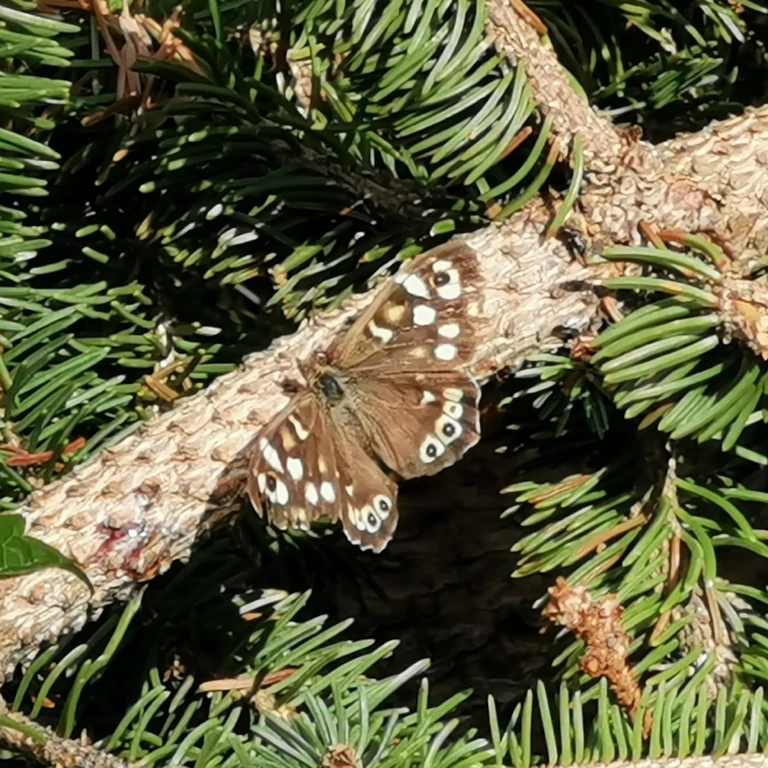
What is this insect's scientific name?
Pararge aegeria
